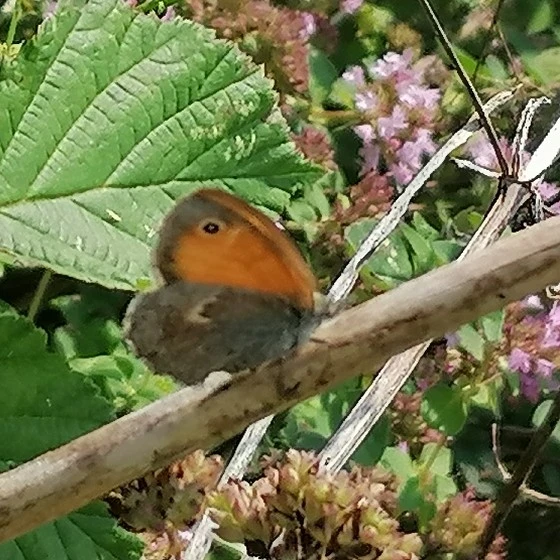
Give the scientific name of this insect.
Coenonympha pamphilus
